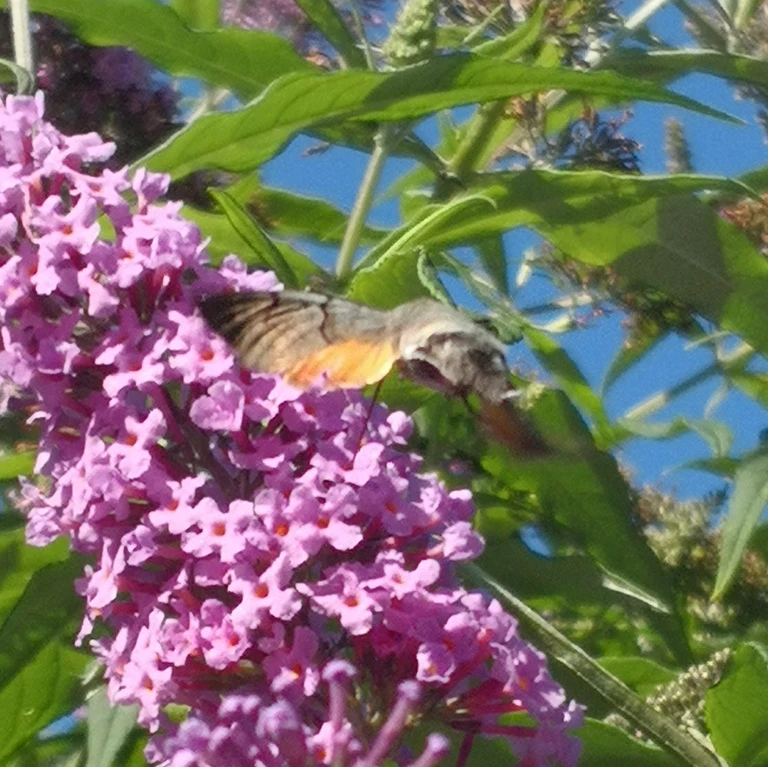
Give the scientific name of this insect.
Macroglossum stellatarum
